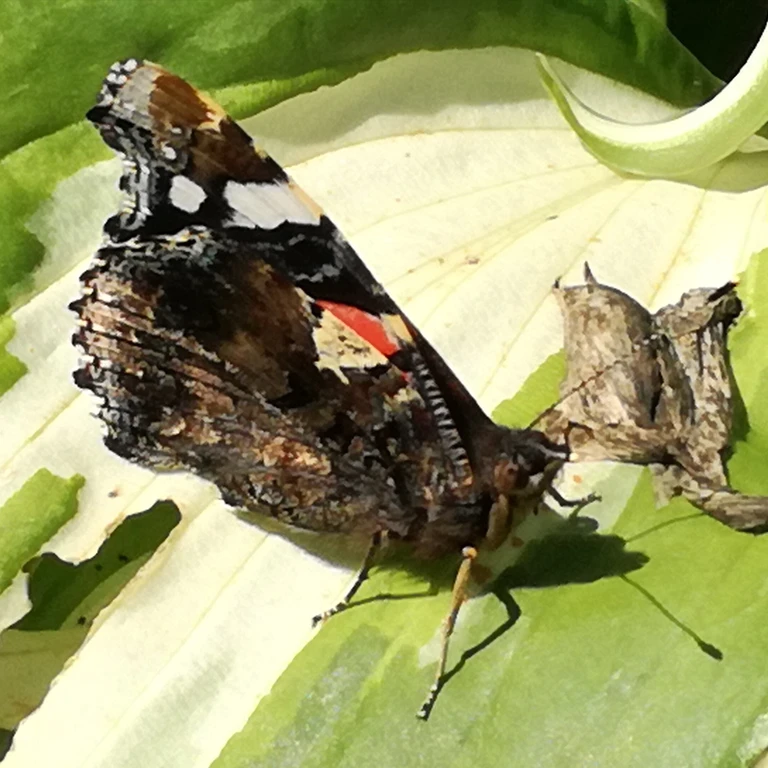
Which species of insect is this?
Vanessa atalanta
